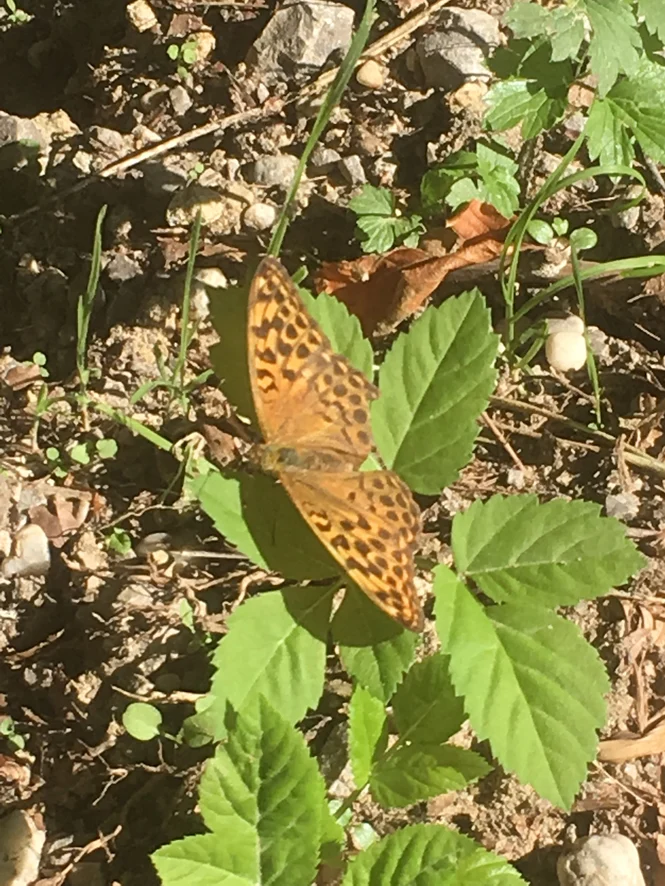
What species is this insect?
Argynnis paphia
